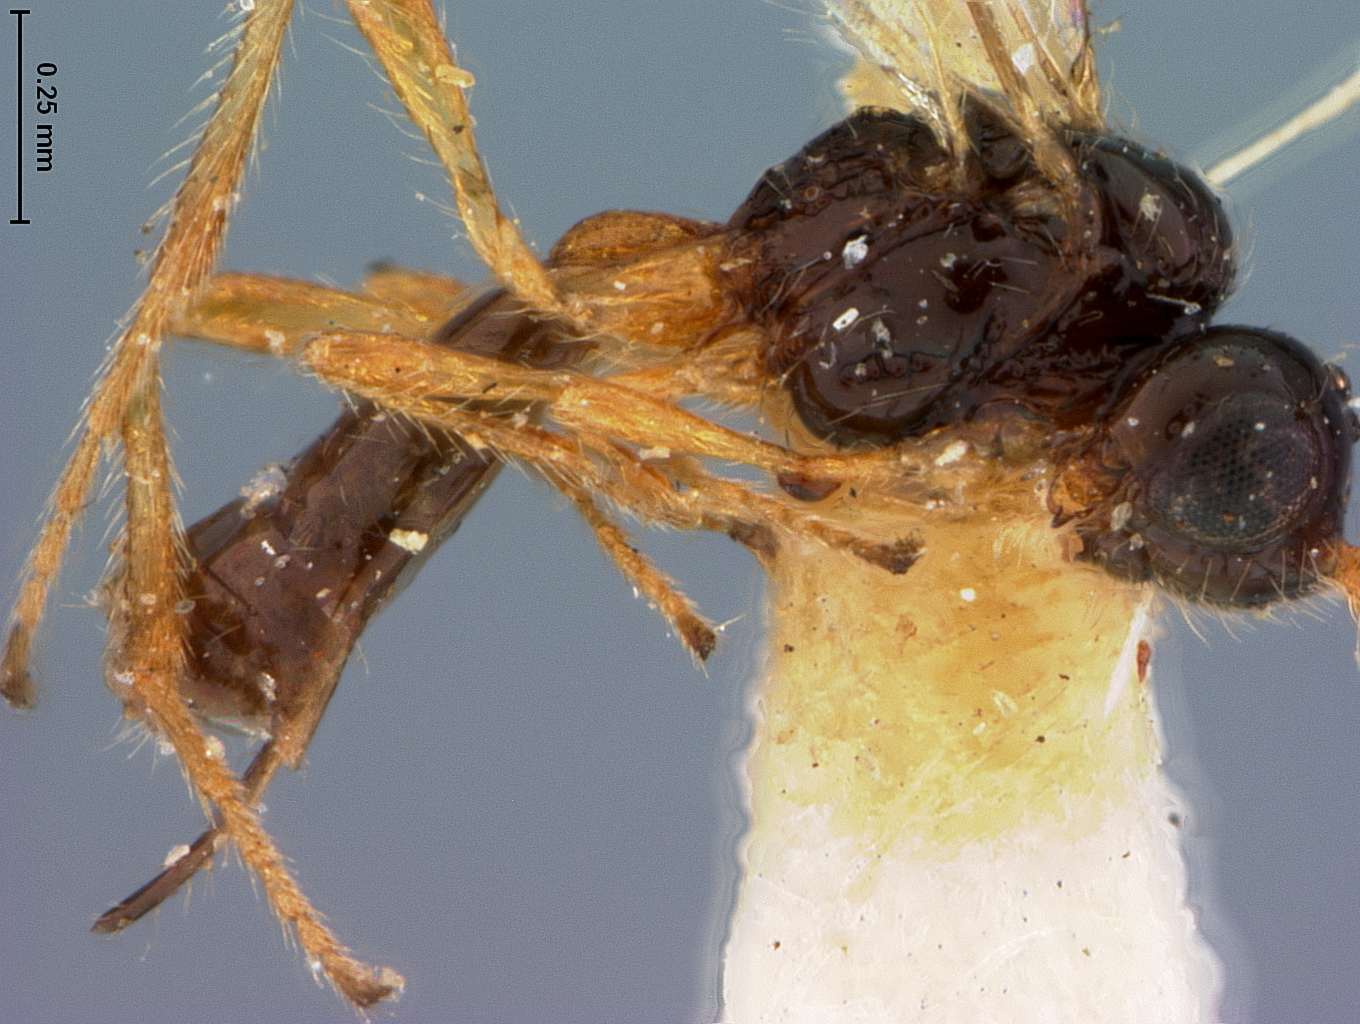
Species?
Aspilota sheldoni
